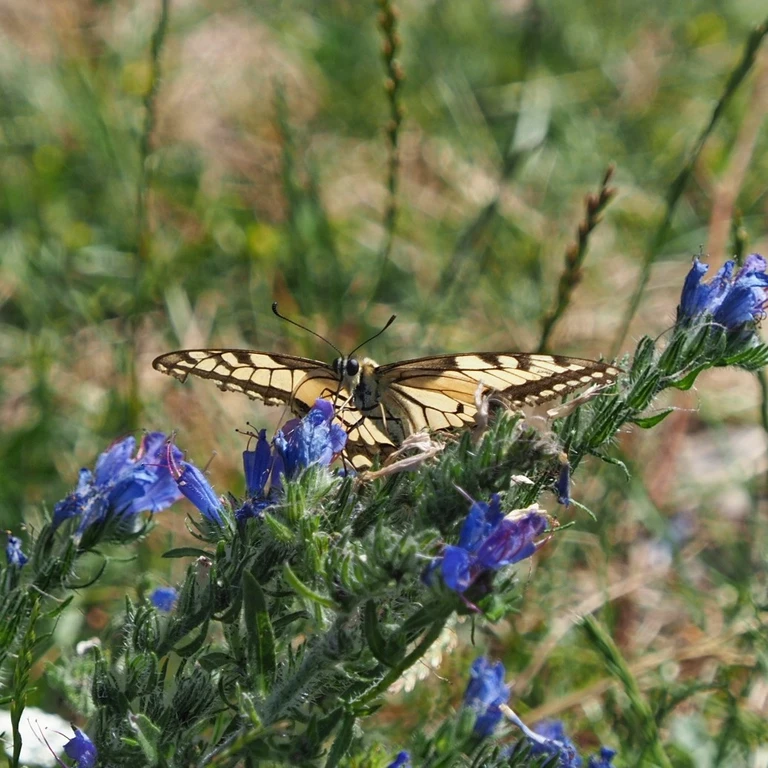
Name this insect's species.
Papilio machaon
